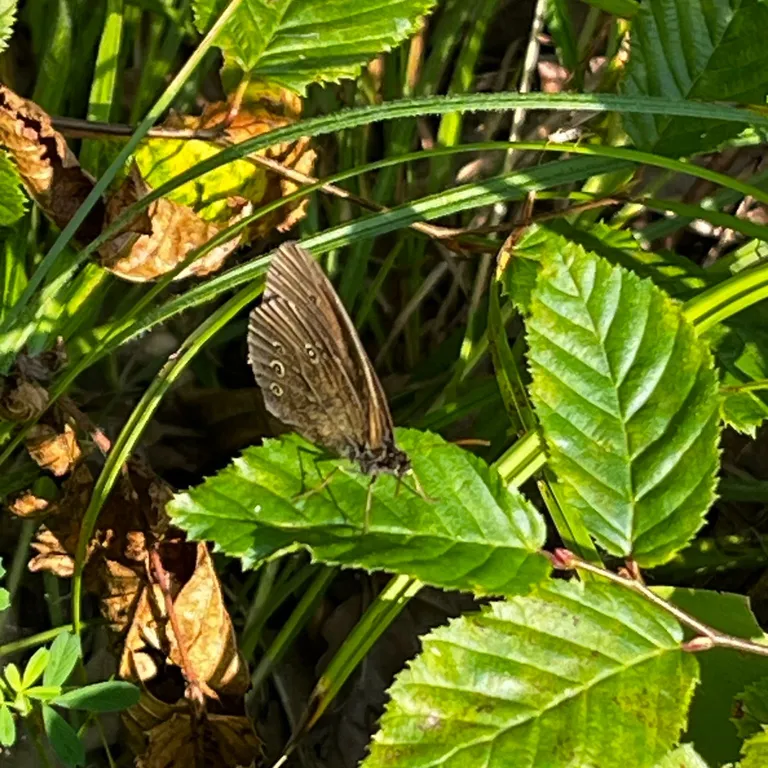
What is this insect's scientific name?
Aphantopus hyperantus
